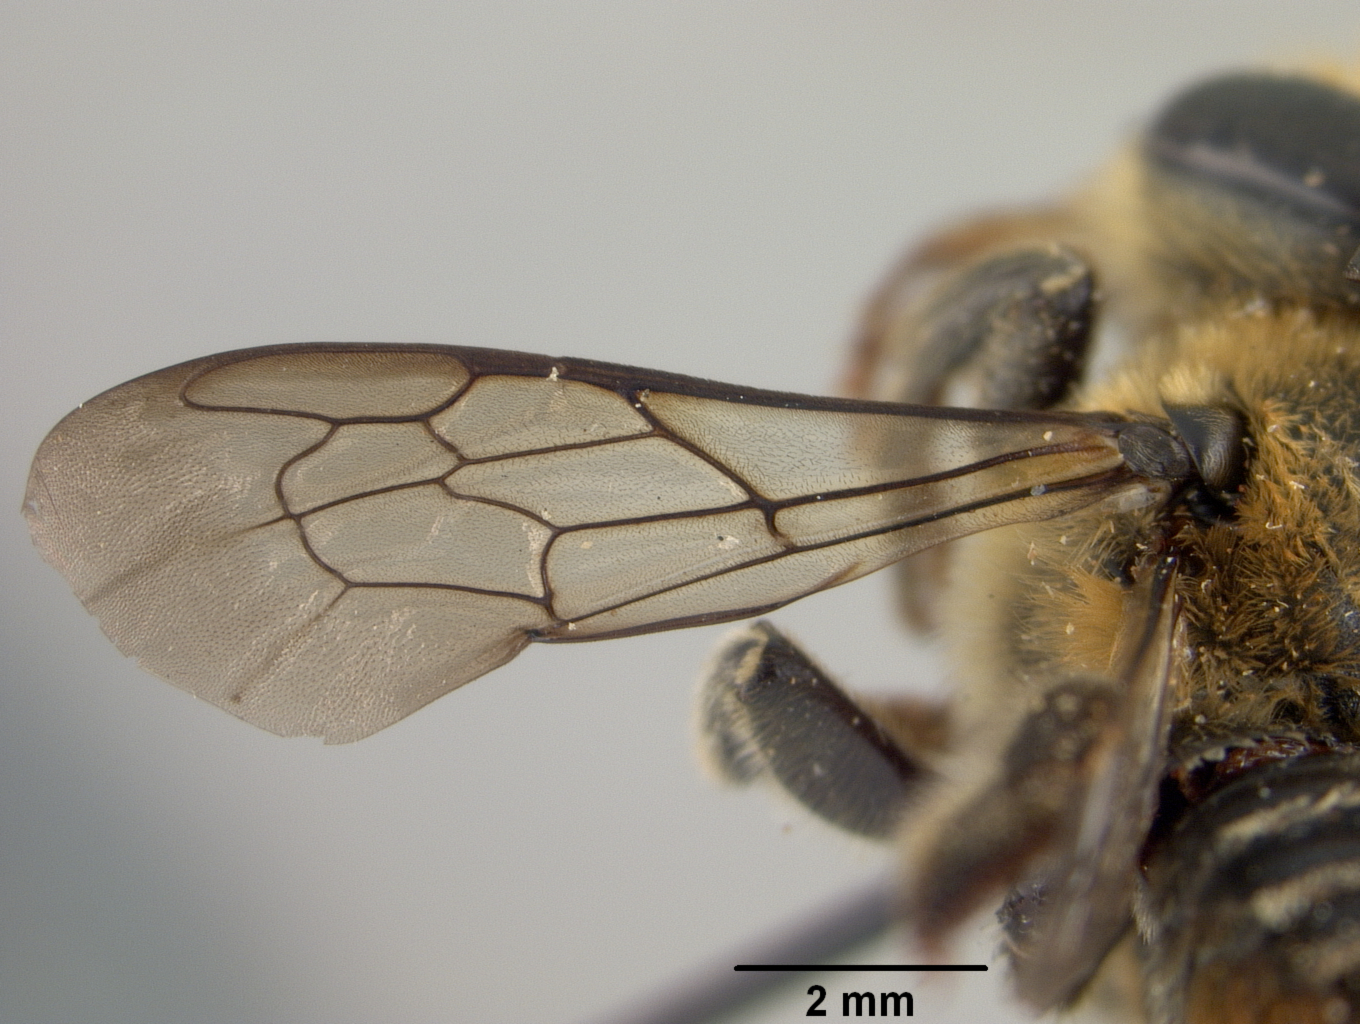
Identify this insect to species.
Megachile shortlandi
